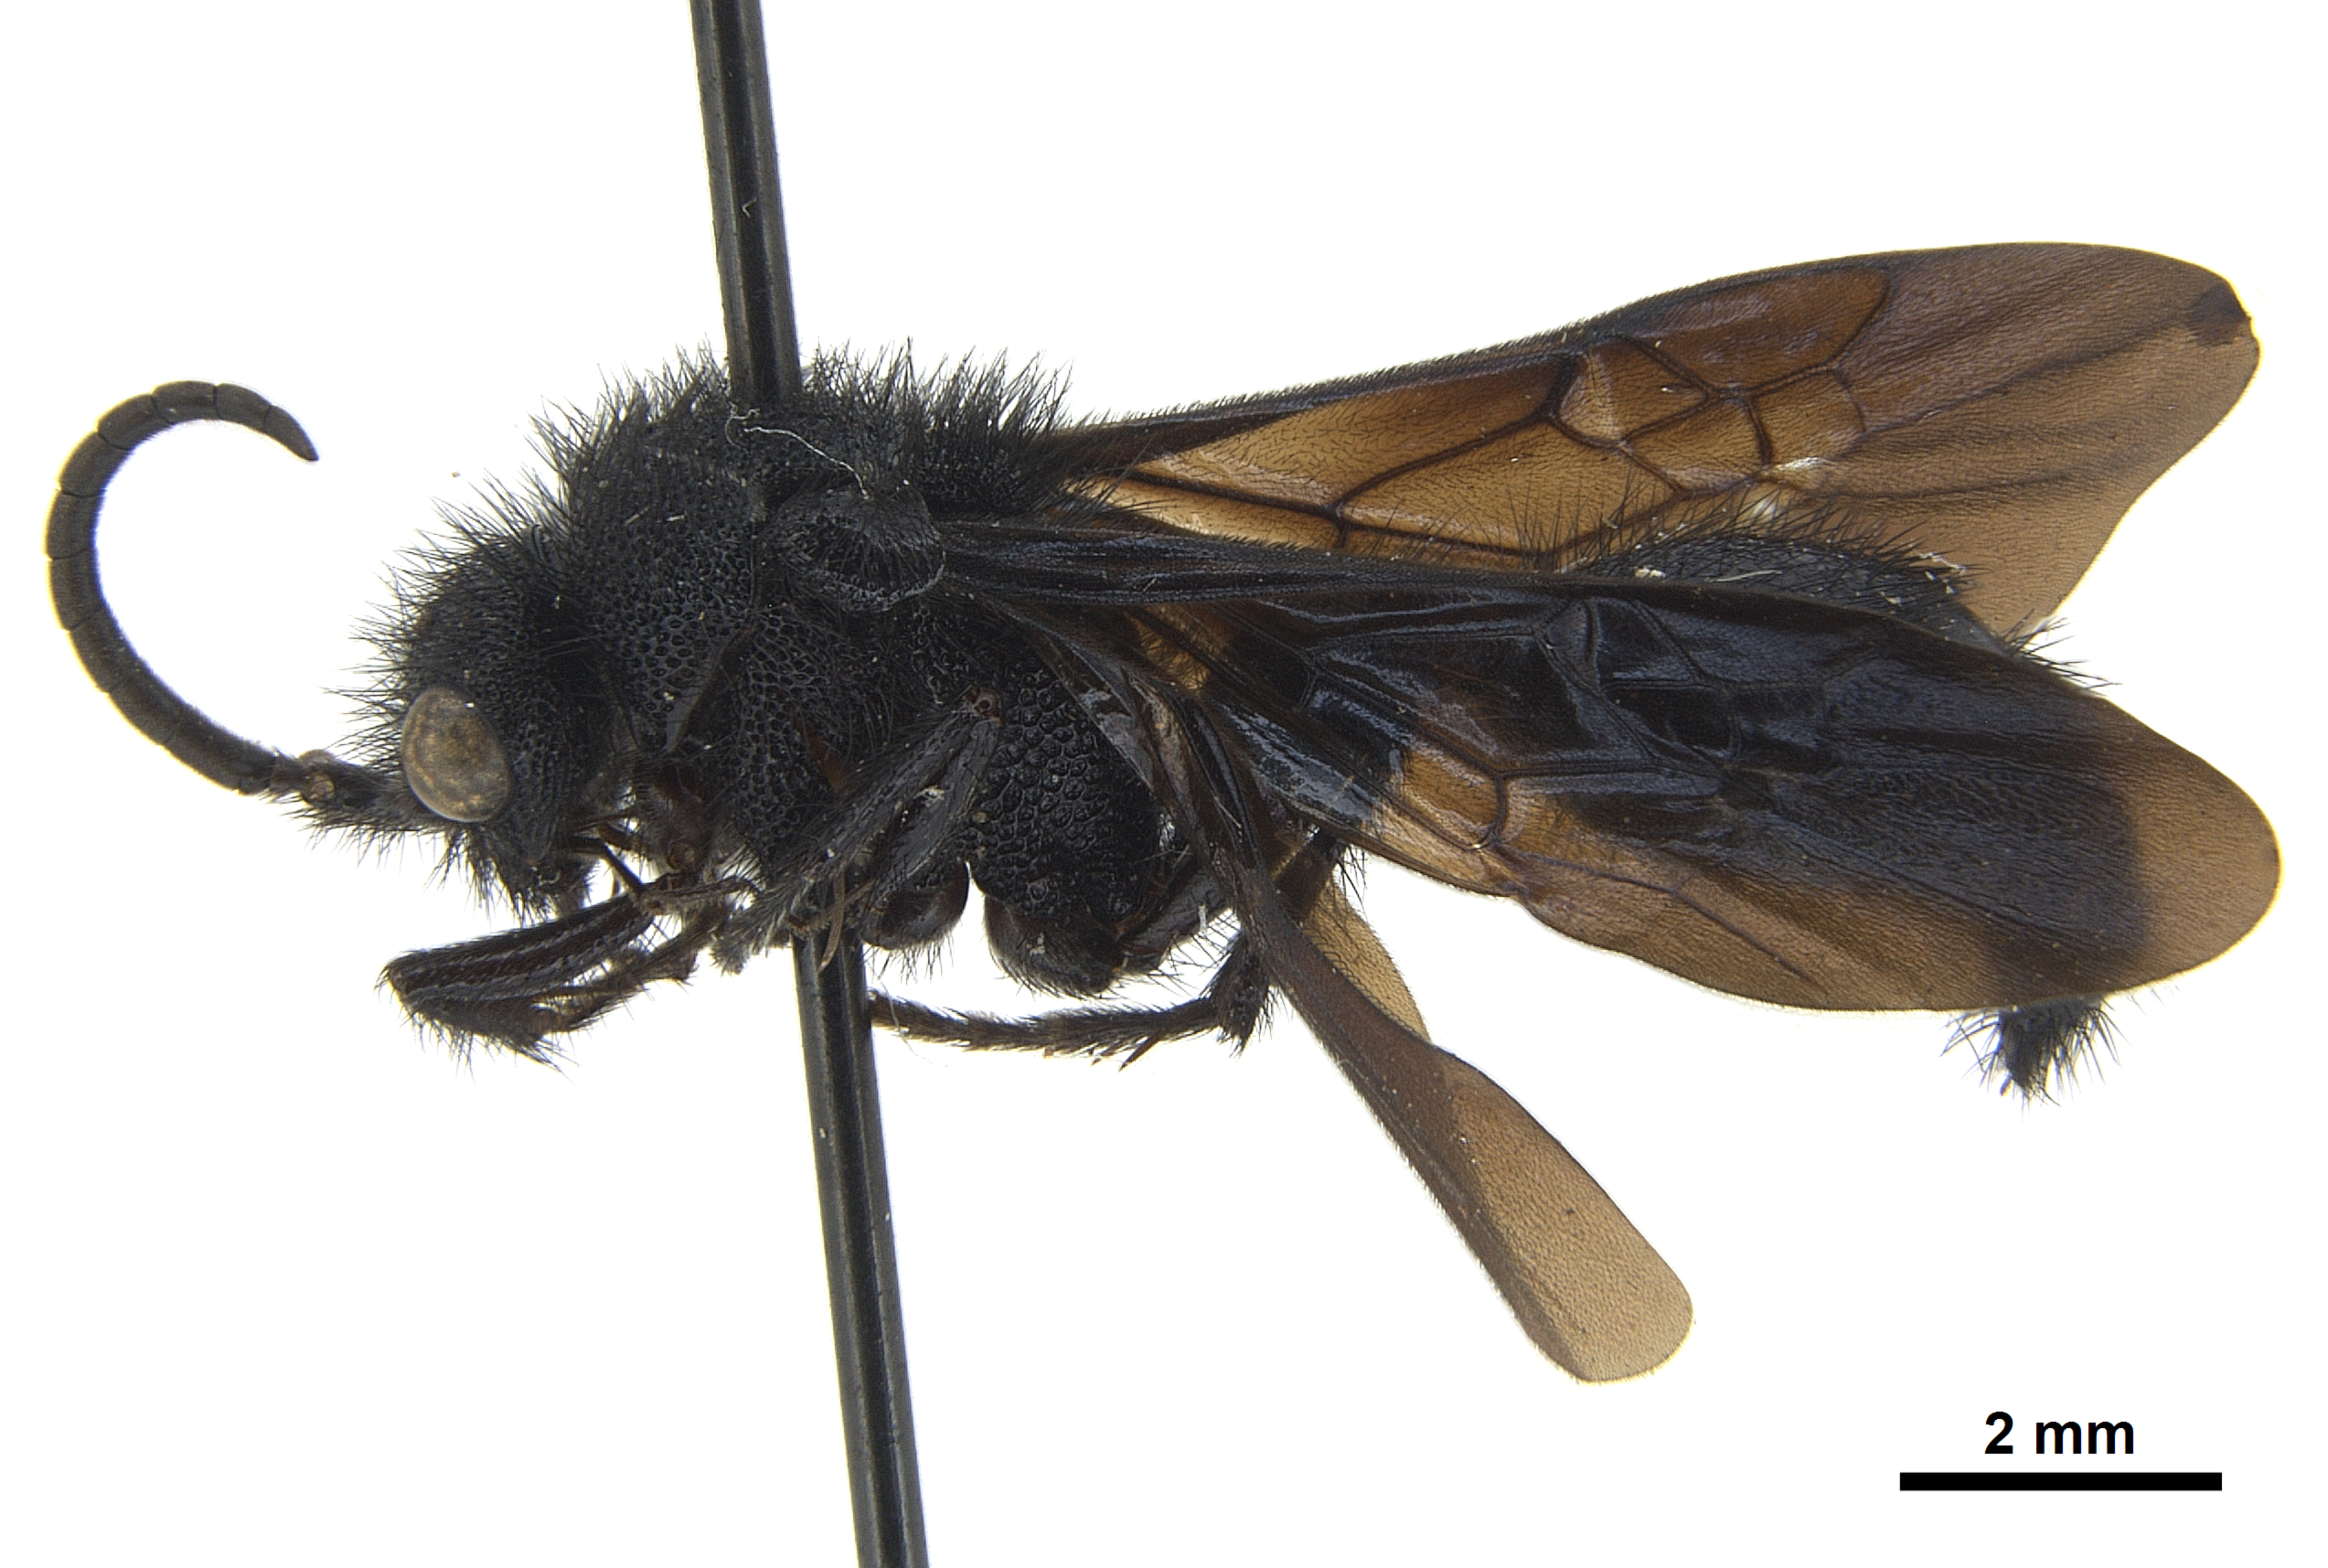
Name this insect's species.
Stenomutilla nigroaurea
